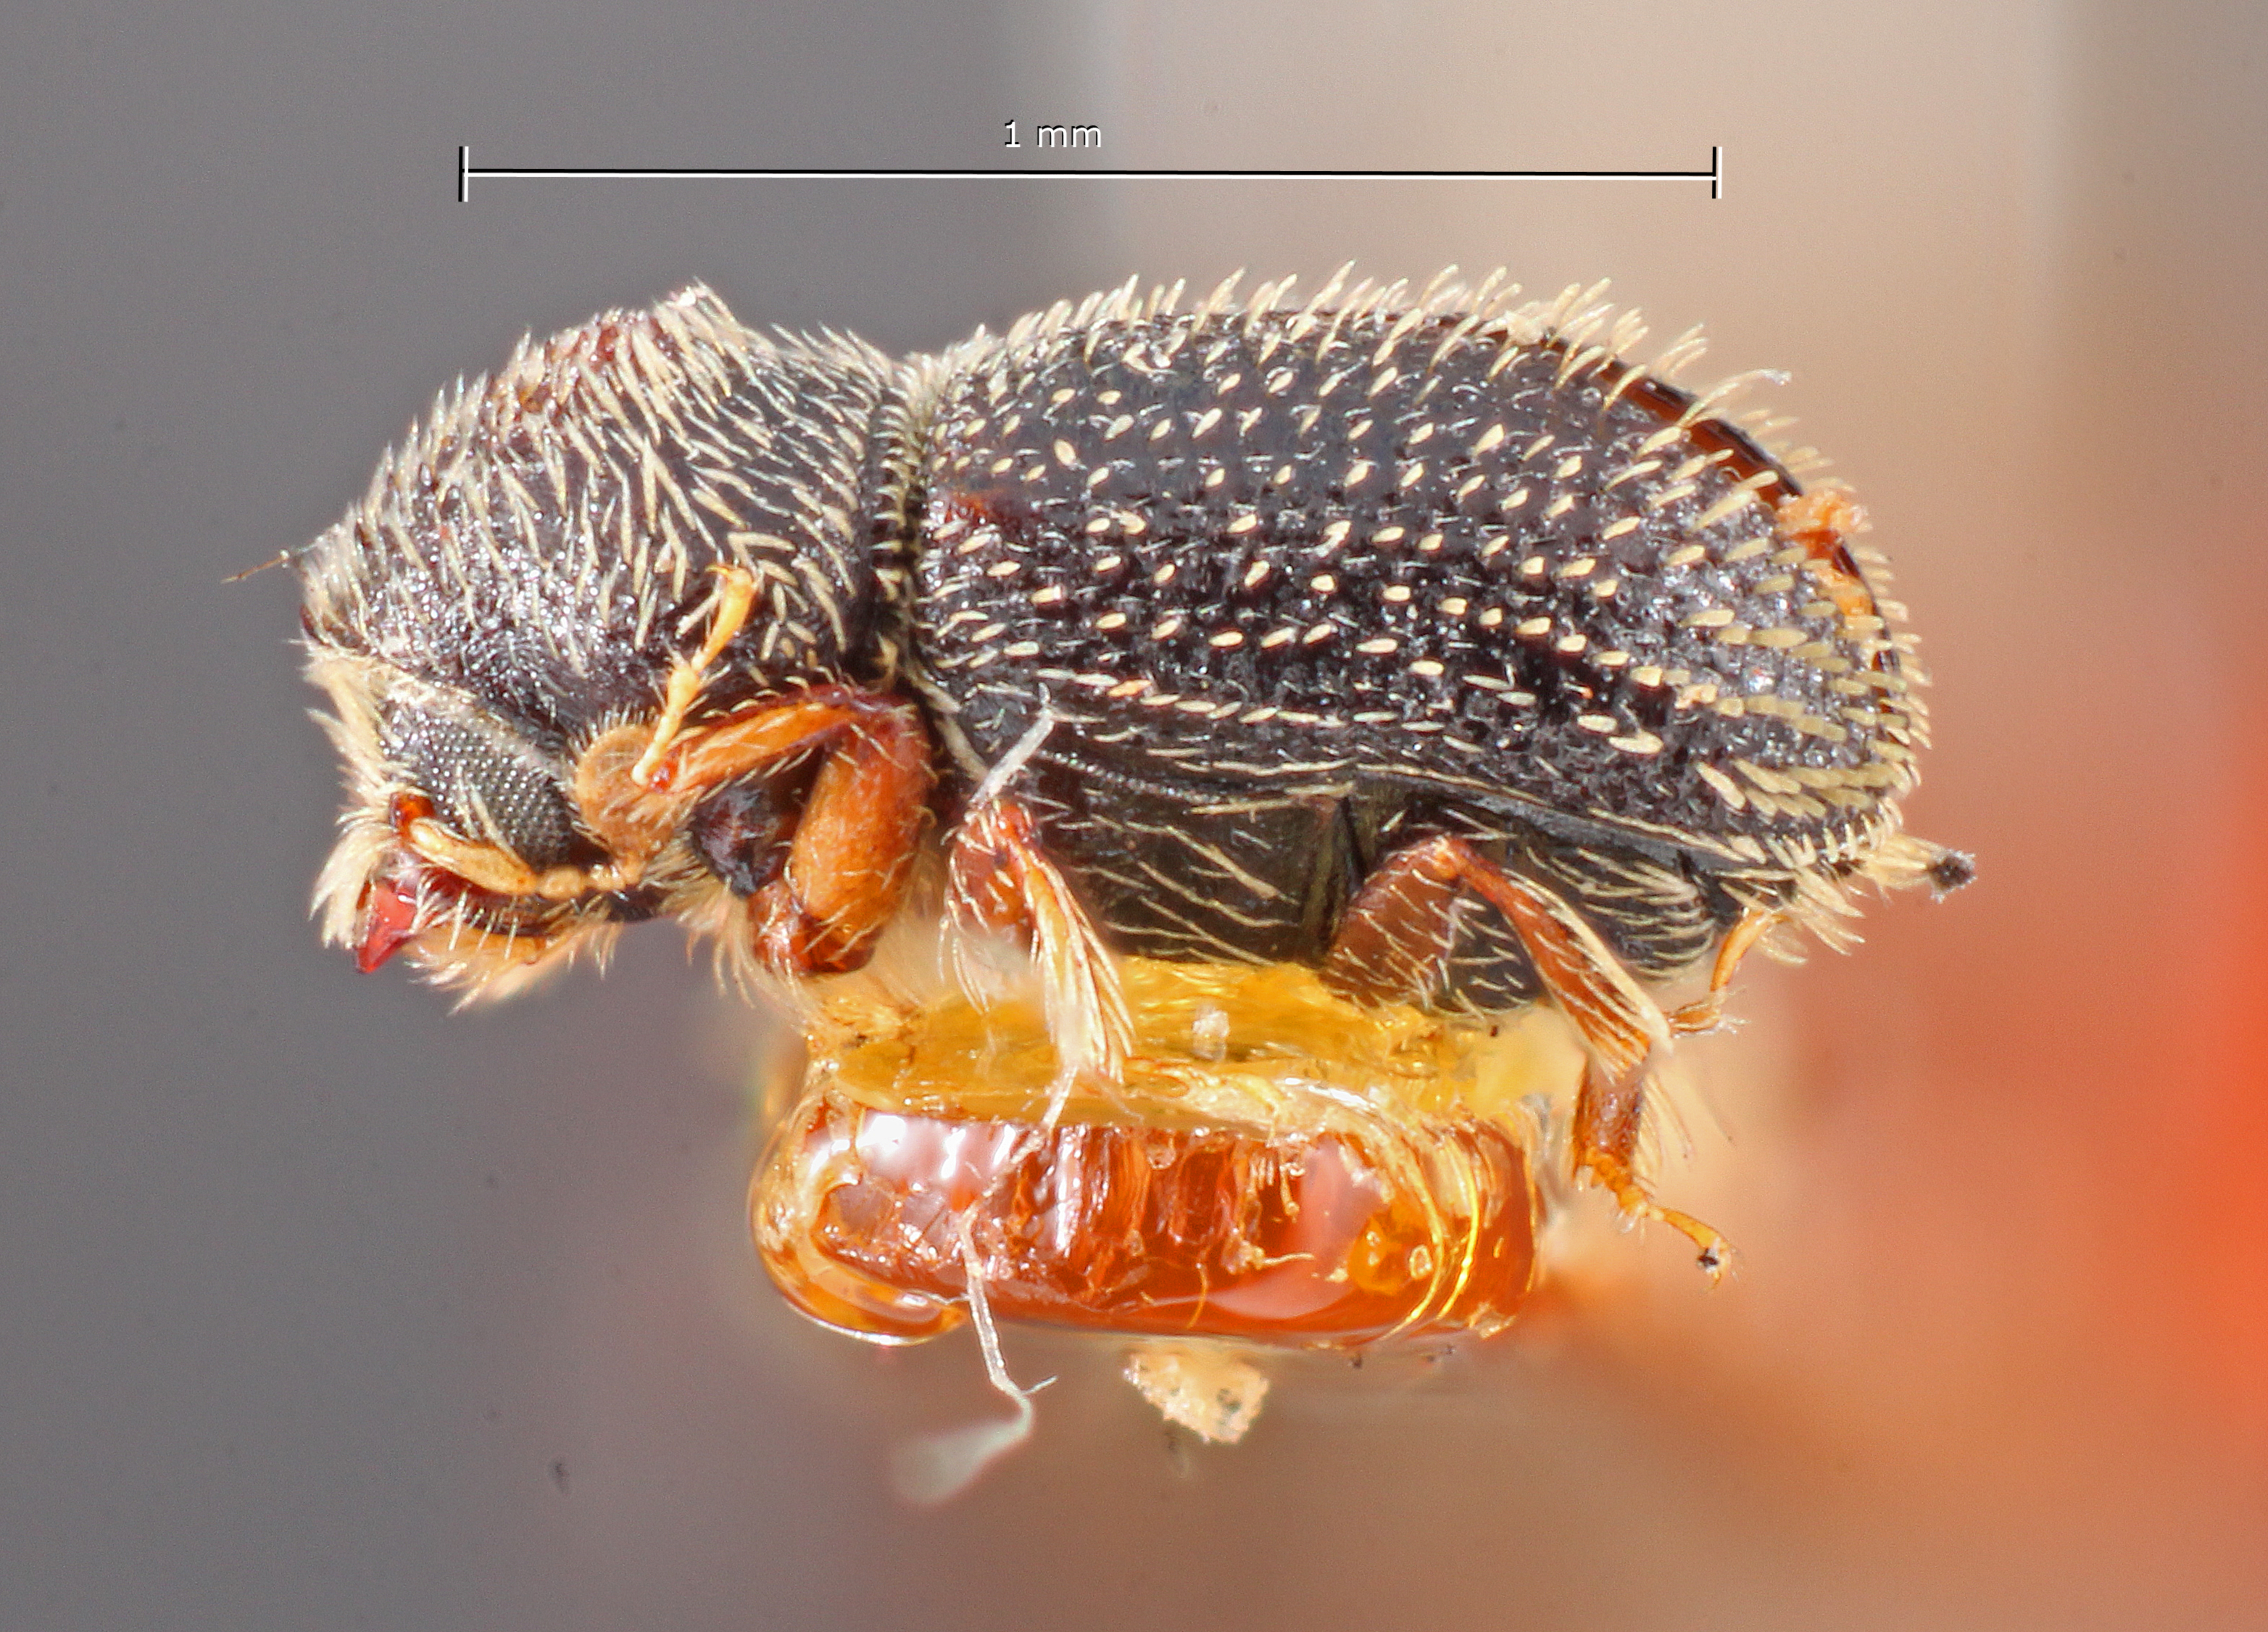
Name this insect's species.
Pseudothysanoes drakei
